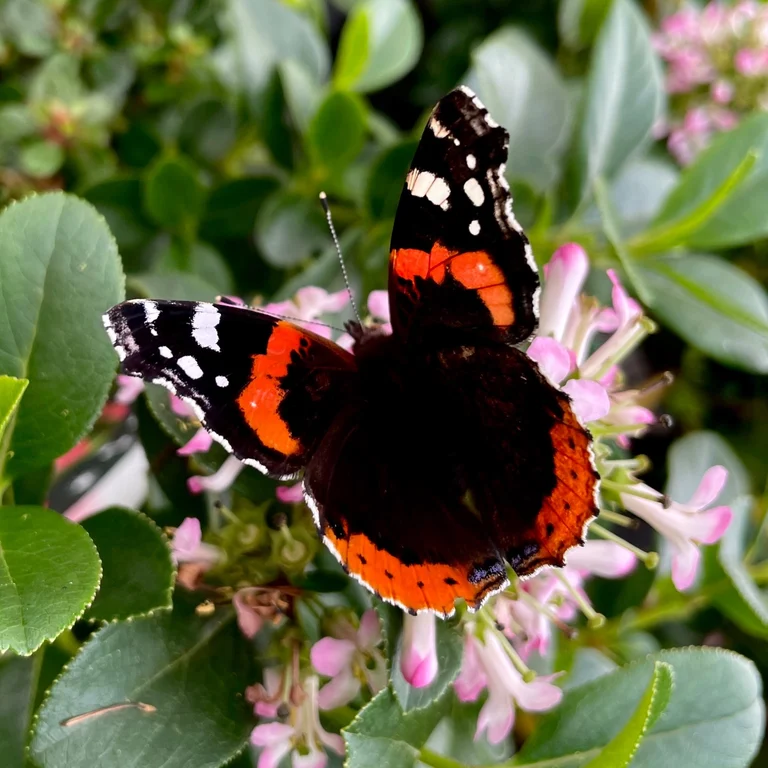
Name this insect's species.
Vanessa atalanta
